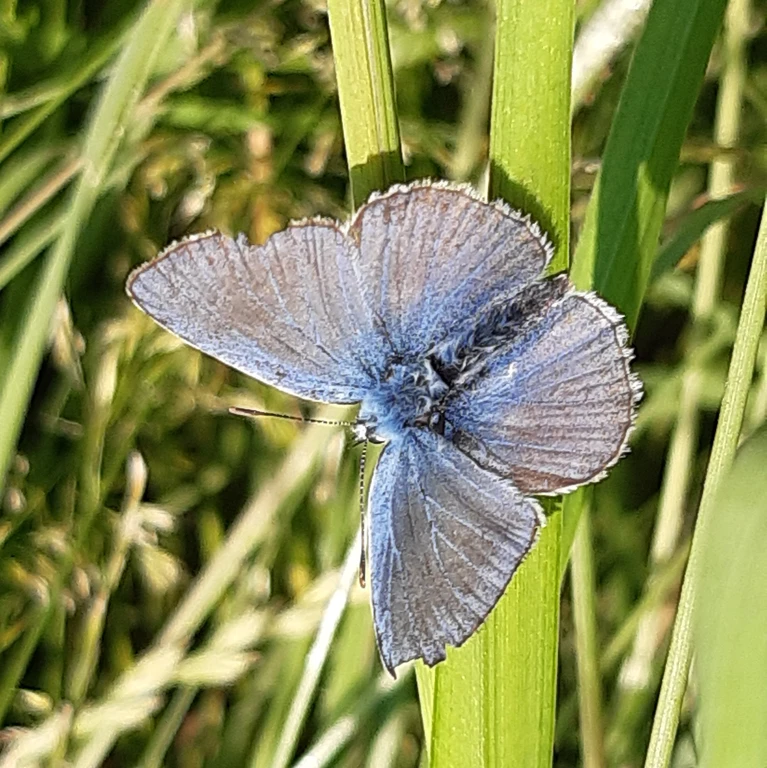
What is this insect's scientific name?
Polyommatus icarus
